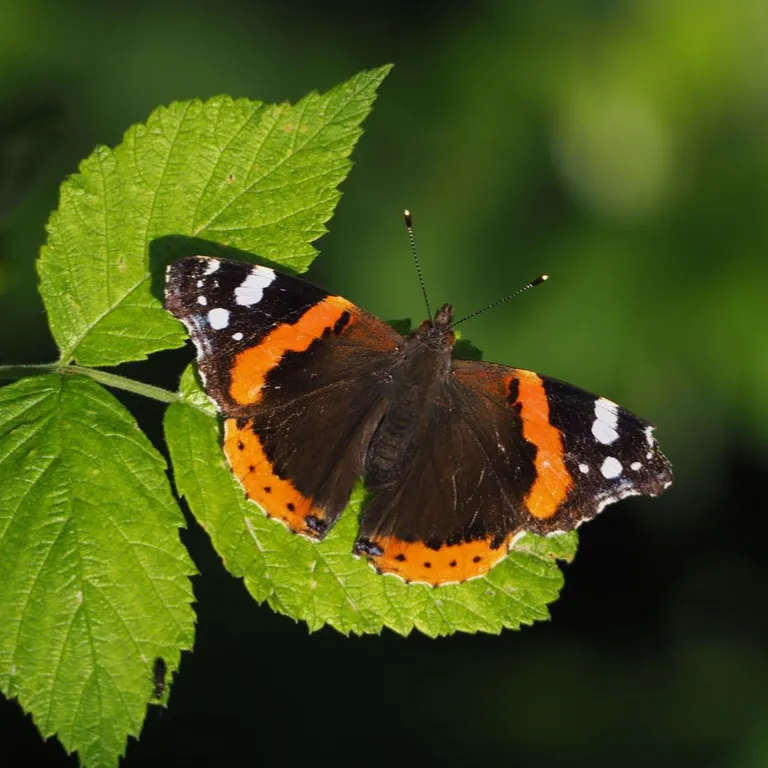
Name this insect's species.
Vanessa atalanta
